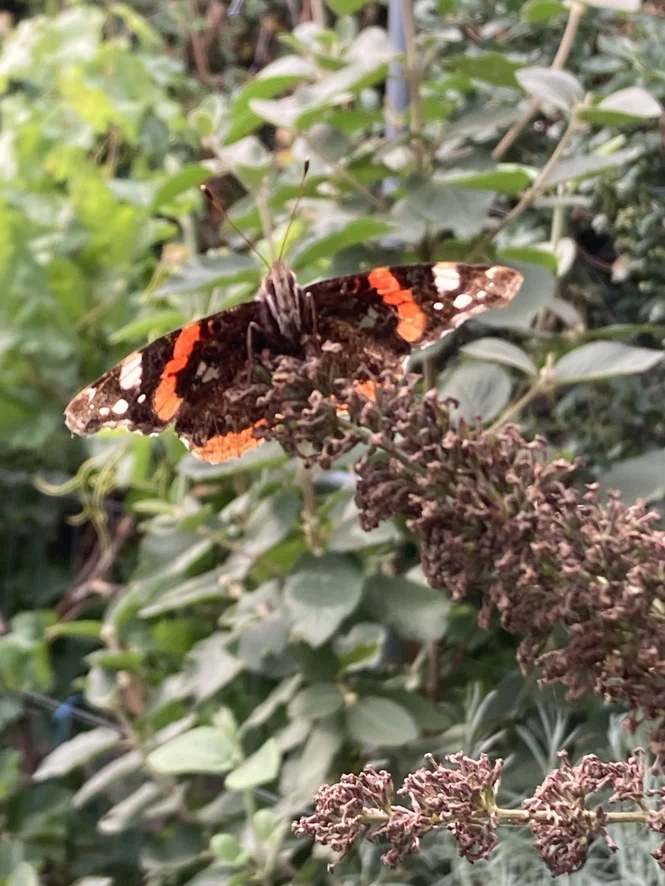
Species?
Vanessa atalanta
